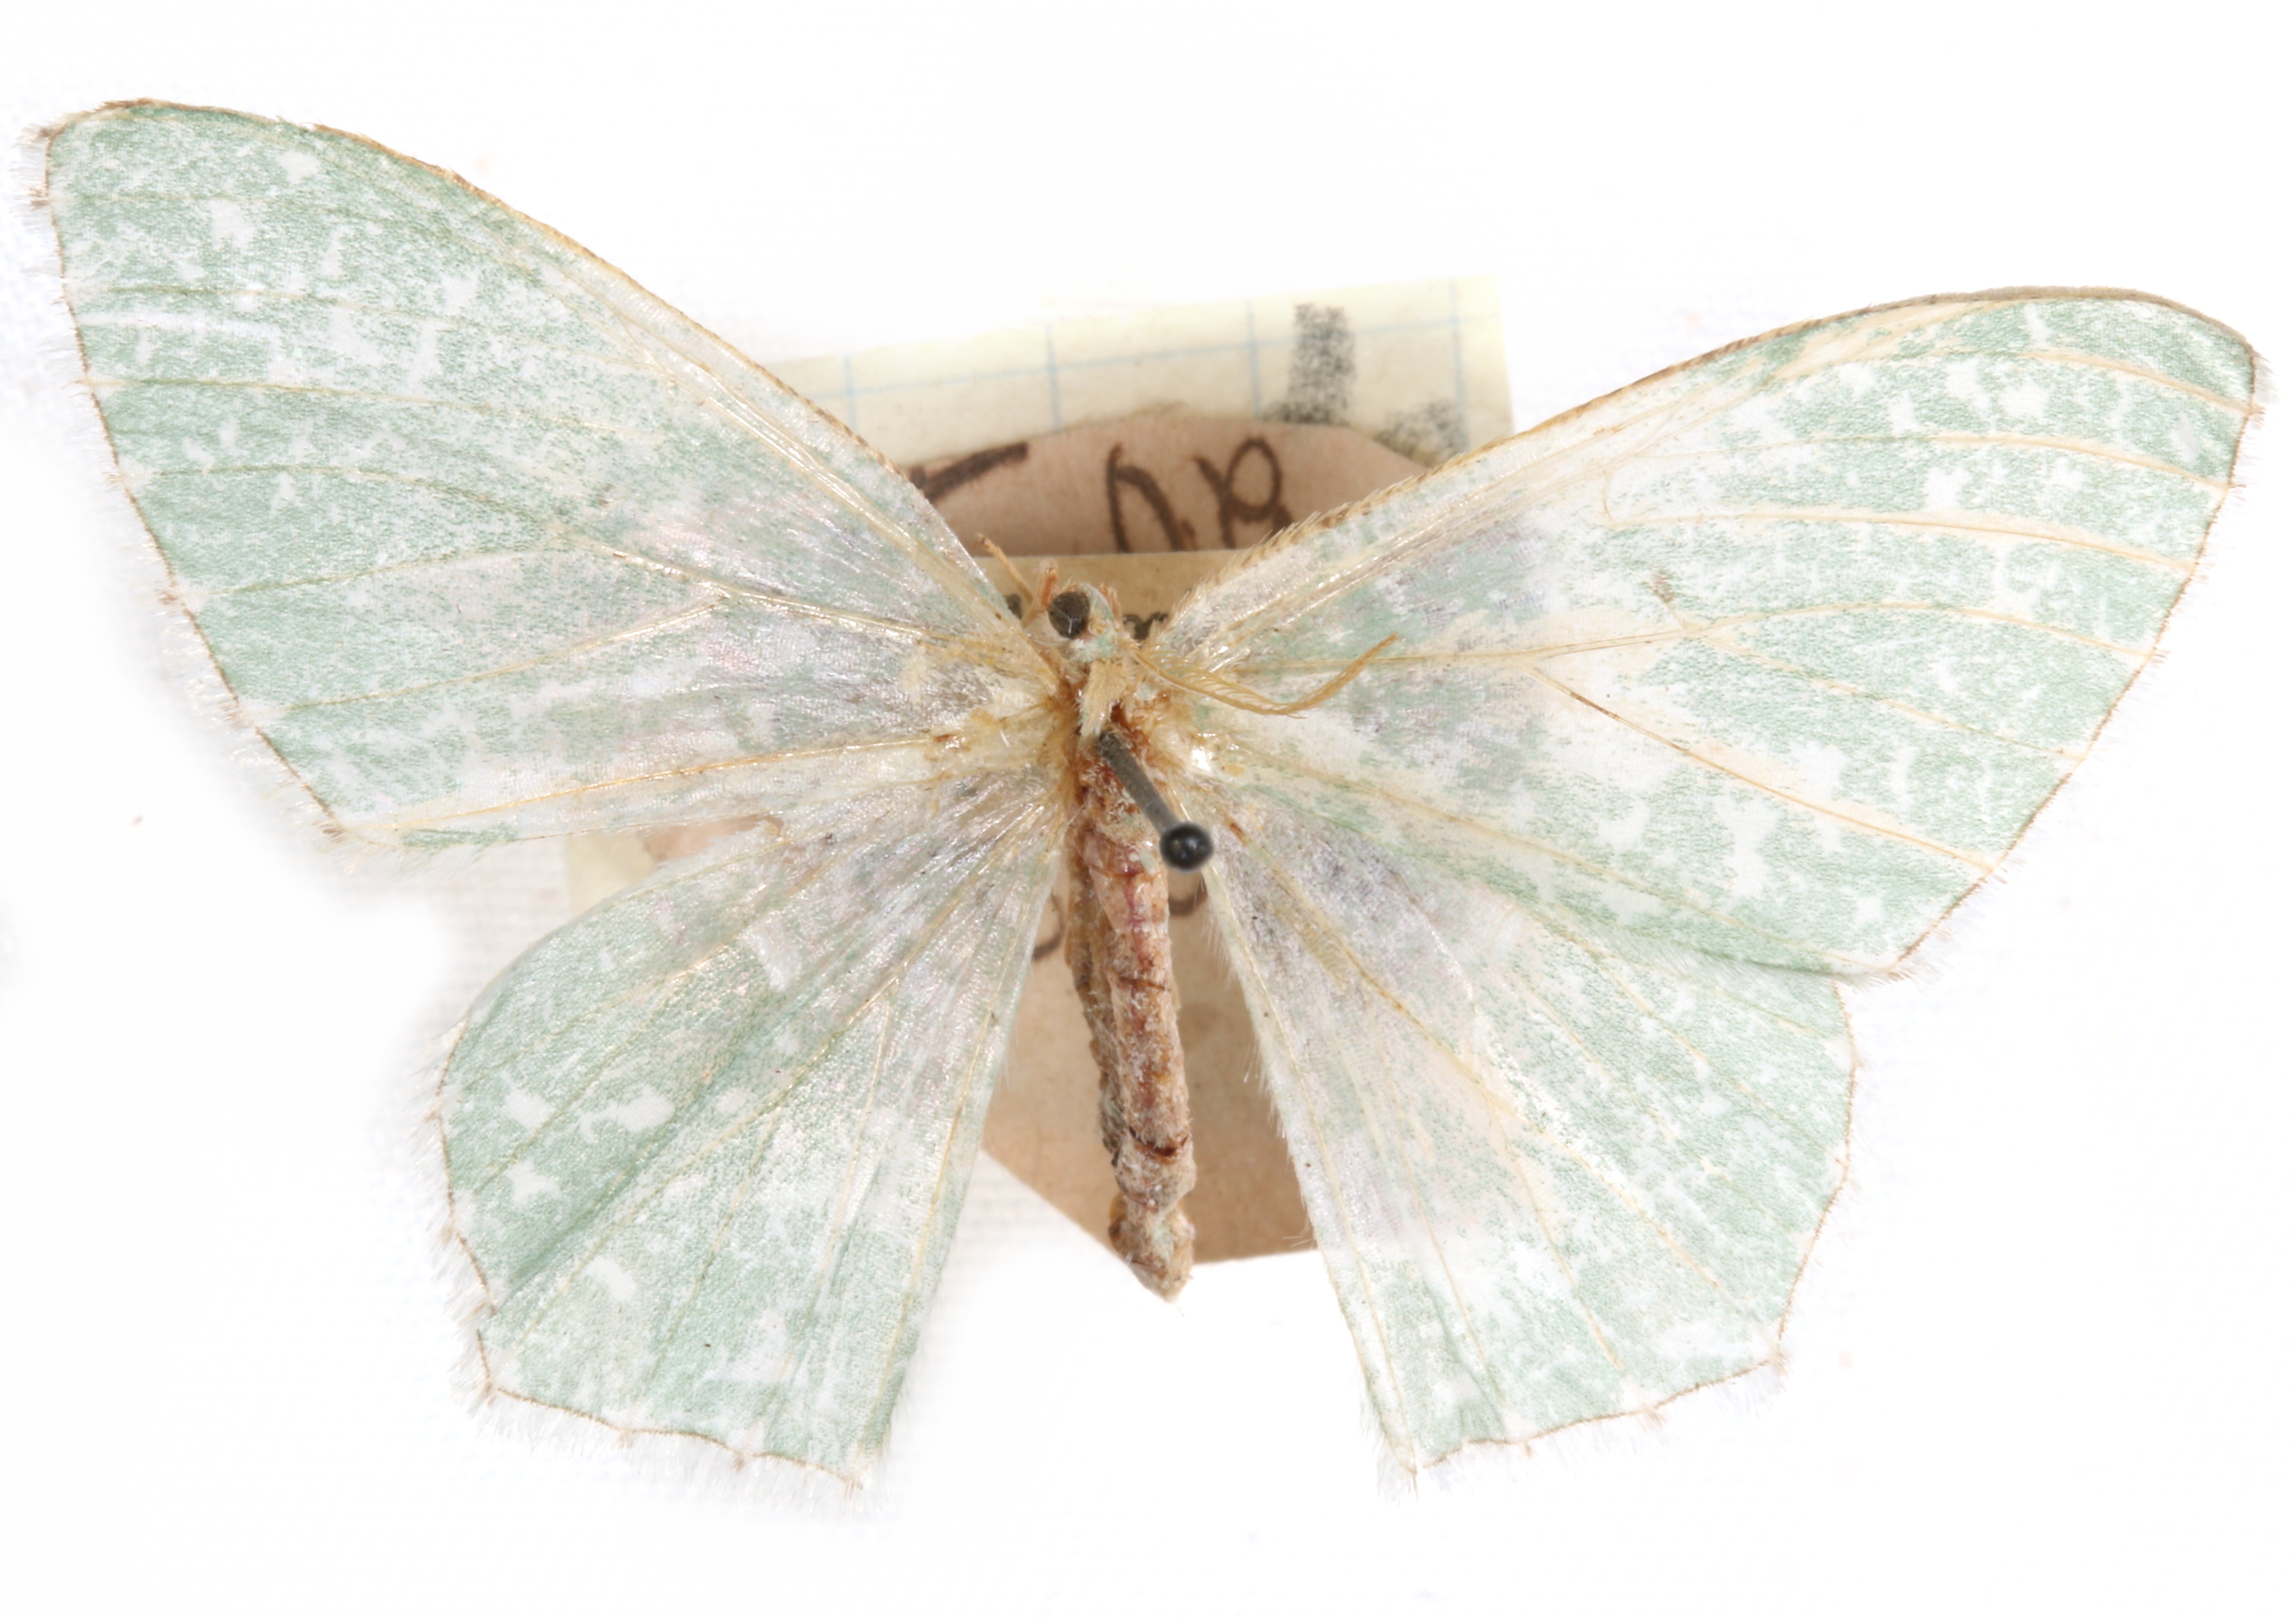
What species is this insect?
Progonodes arycanda
